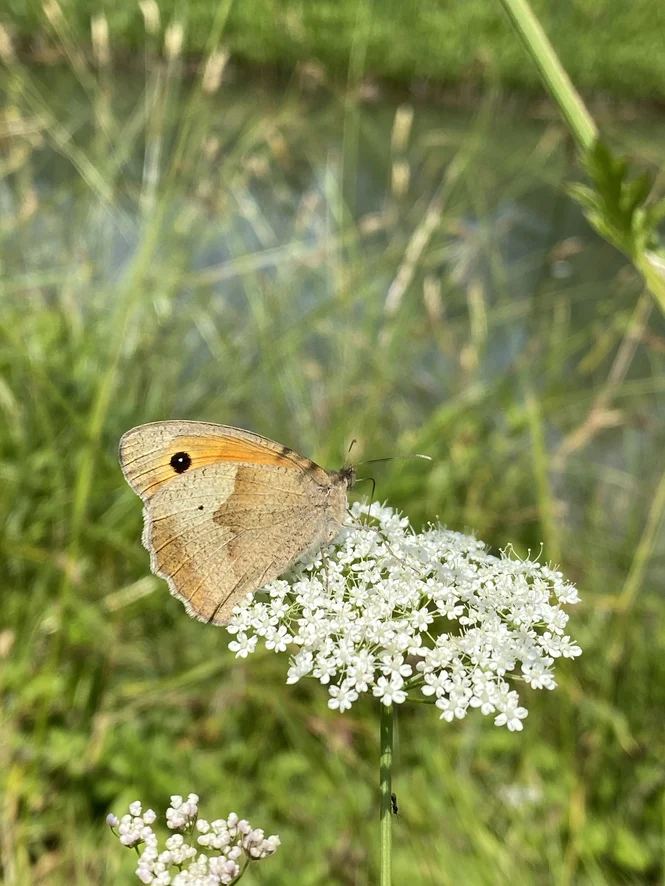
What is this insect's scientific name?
Maniola jurtina
